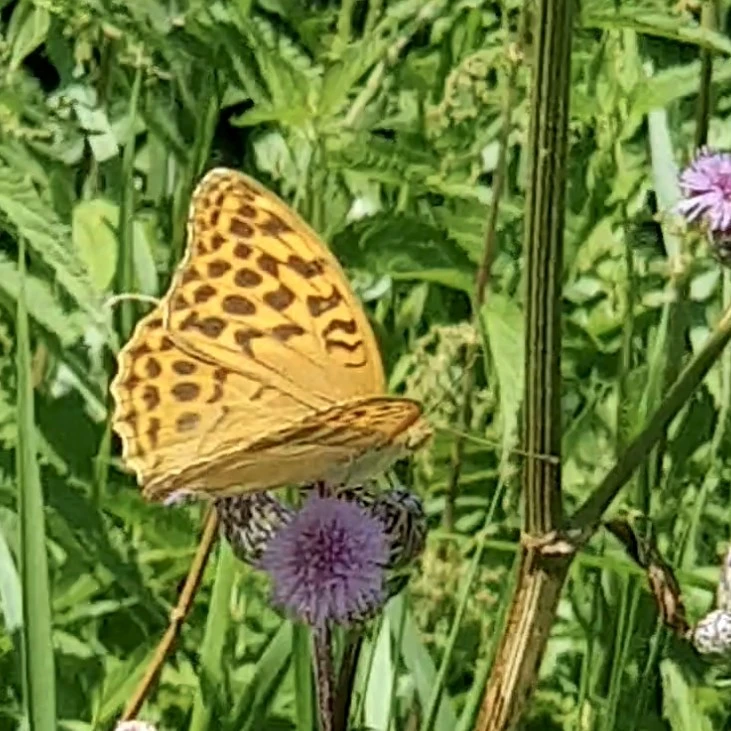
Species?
Argynnis paphia
